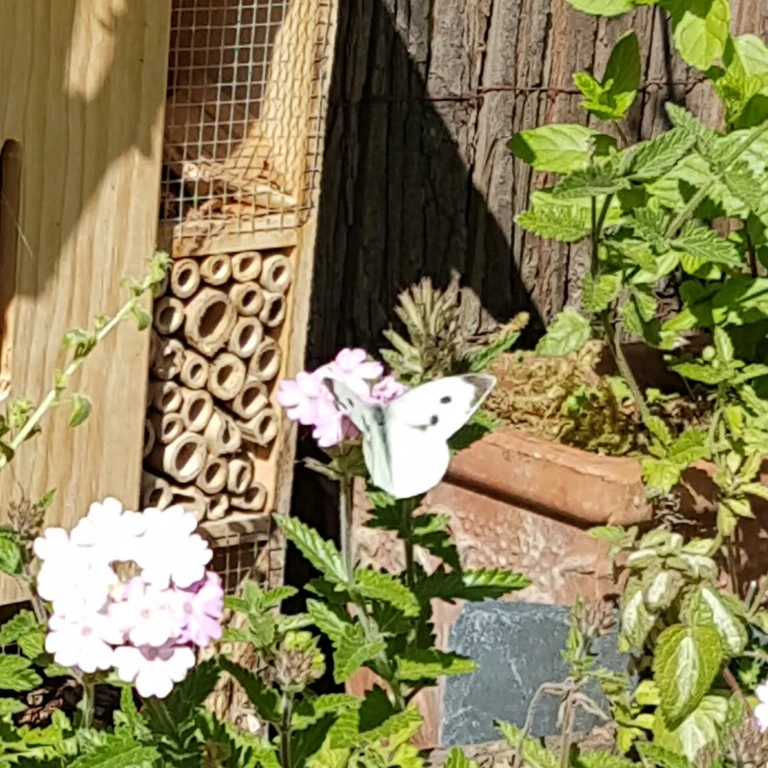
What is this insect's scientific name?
Pieris brassicae
